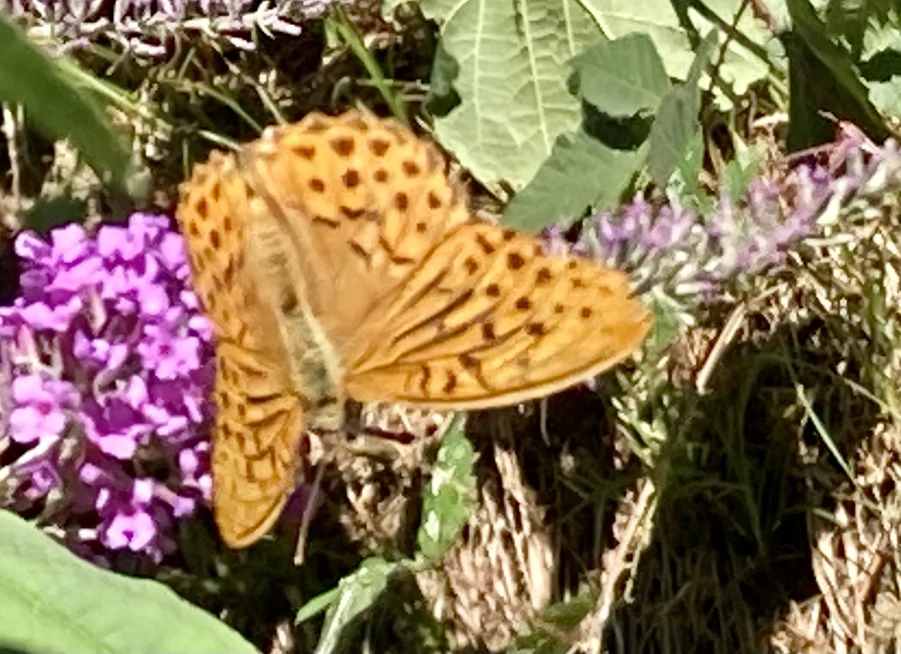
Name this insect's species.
Argynnis paphia
